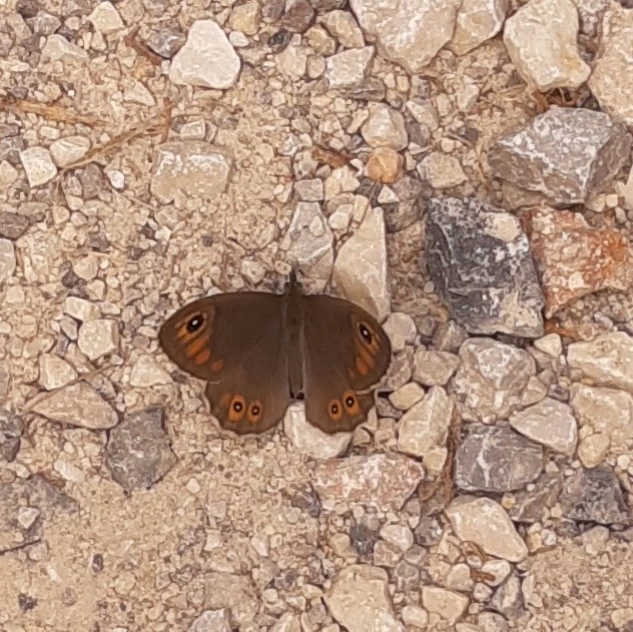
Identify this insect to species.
Lasiommata maera (also Pararge maera)
